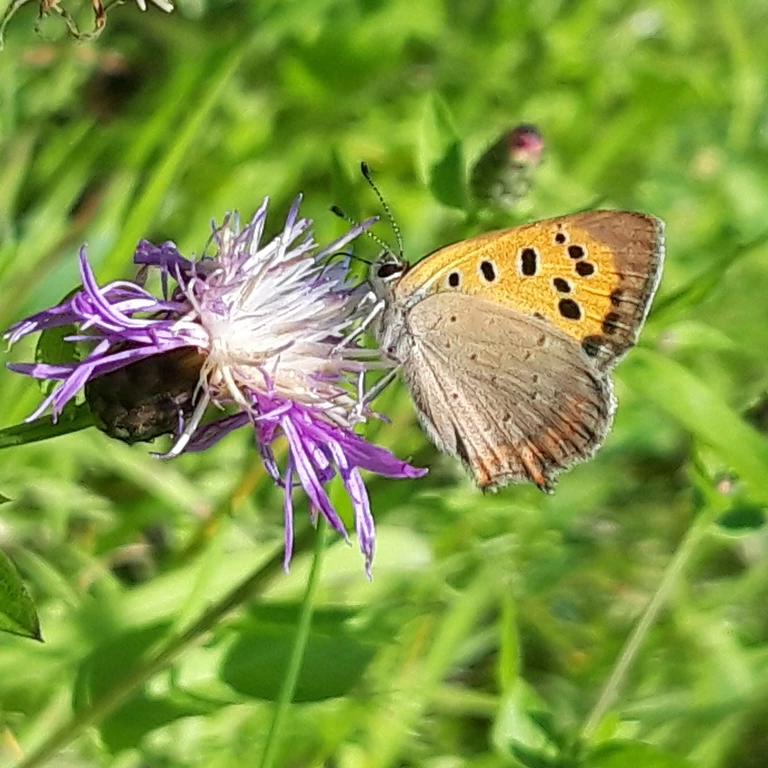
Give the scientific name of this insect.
Lycaena phlaeas
